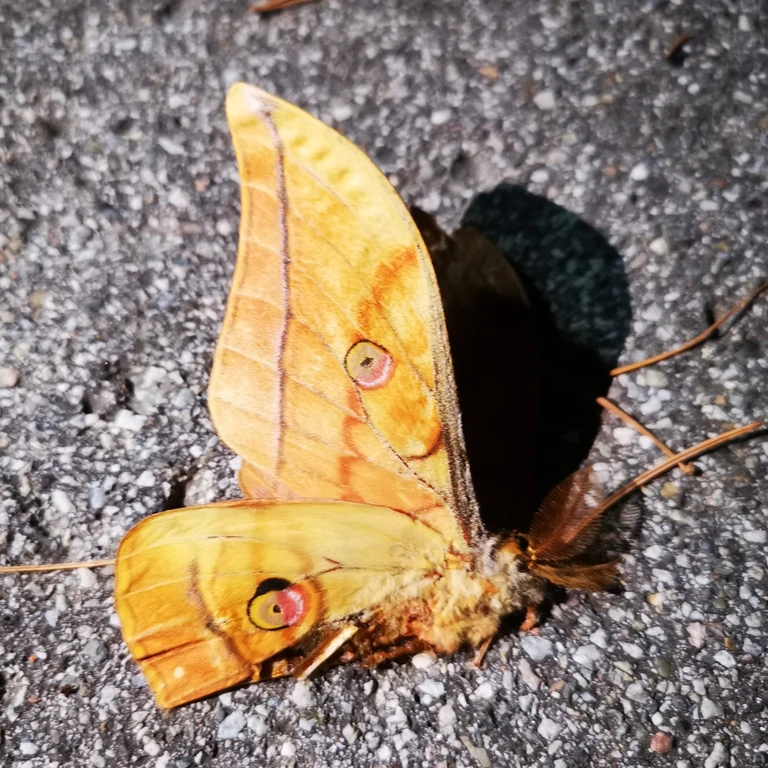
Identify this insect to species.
Antheraea yamamai
